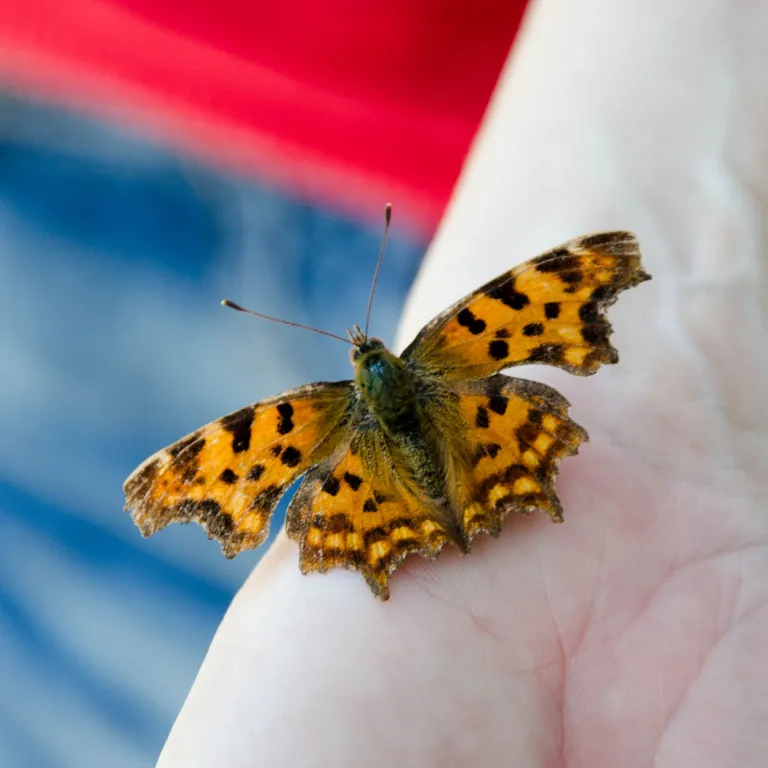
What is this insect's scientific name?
Polygonia c-album
